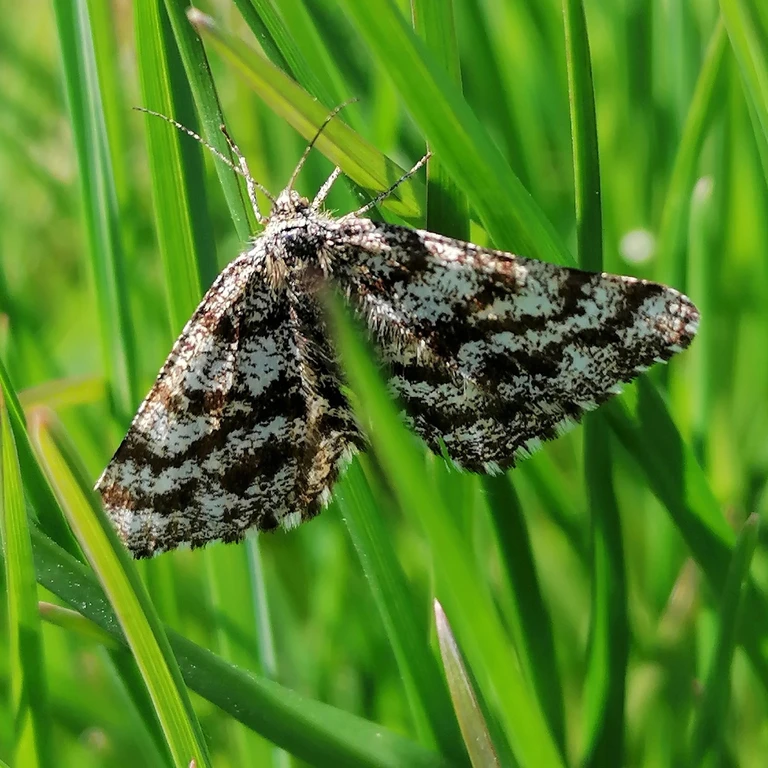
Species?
Ematurga atomaria
